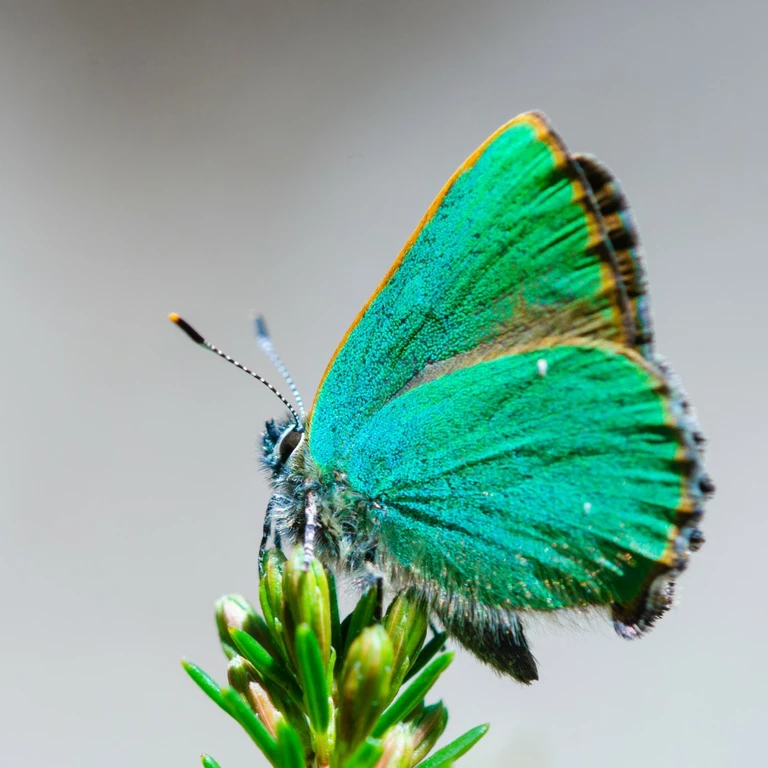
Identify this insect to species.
Callophrys rubi
